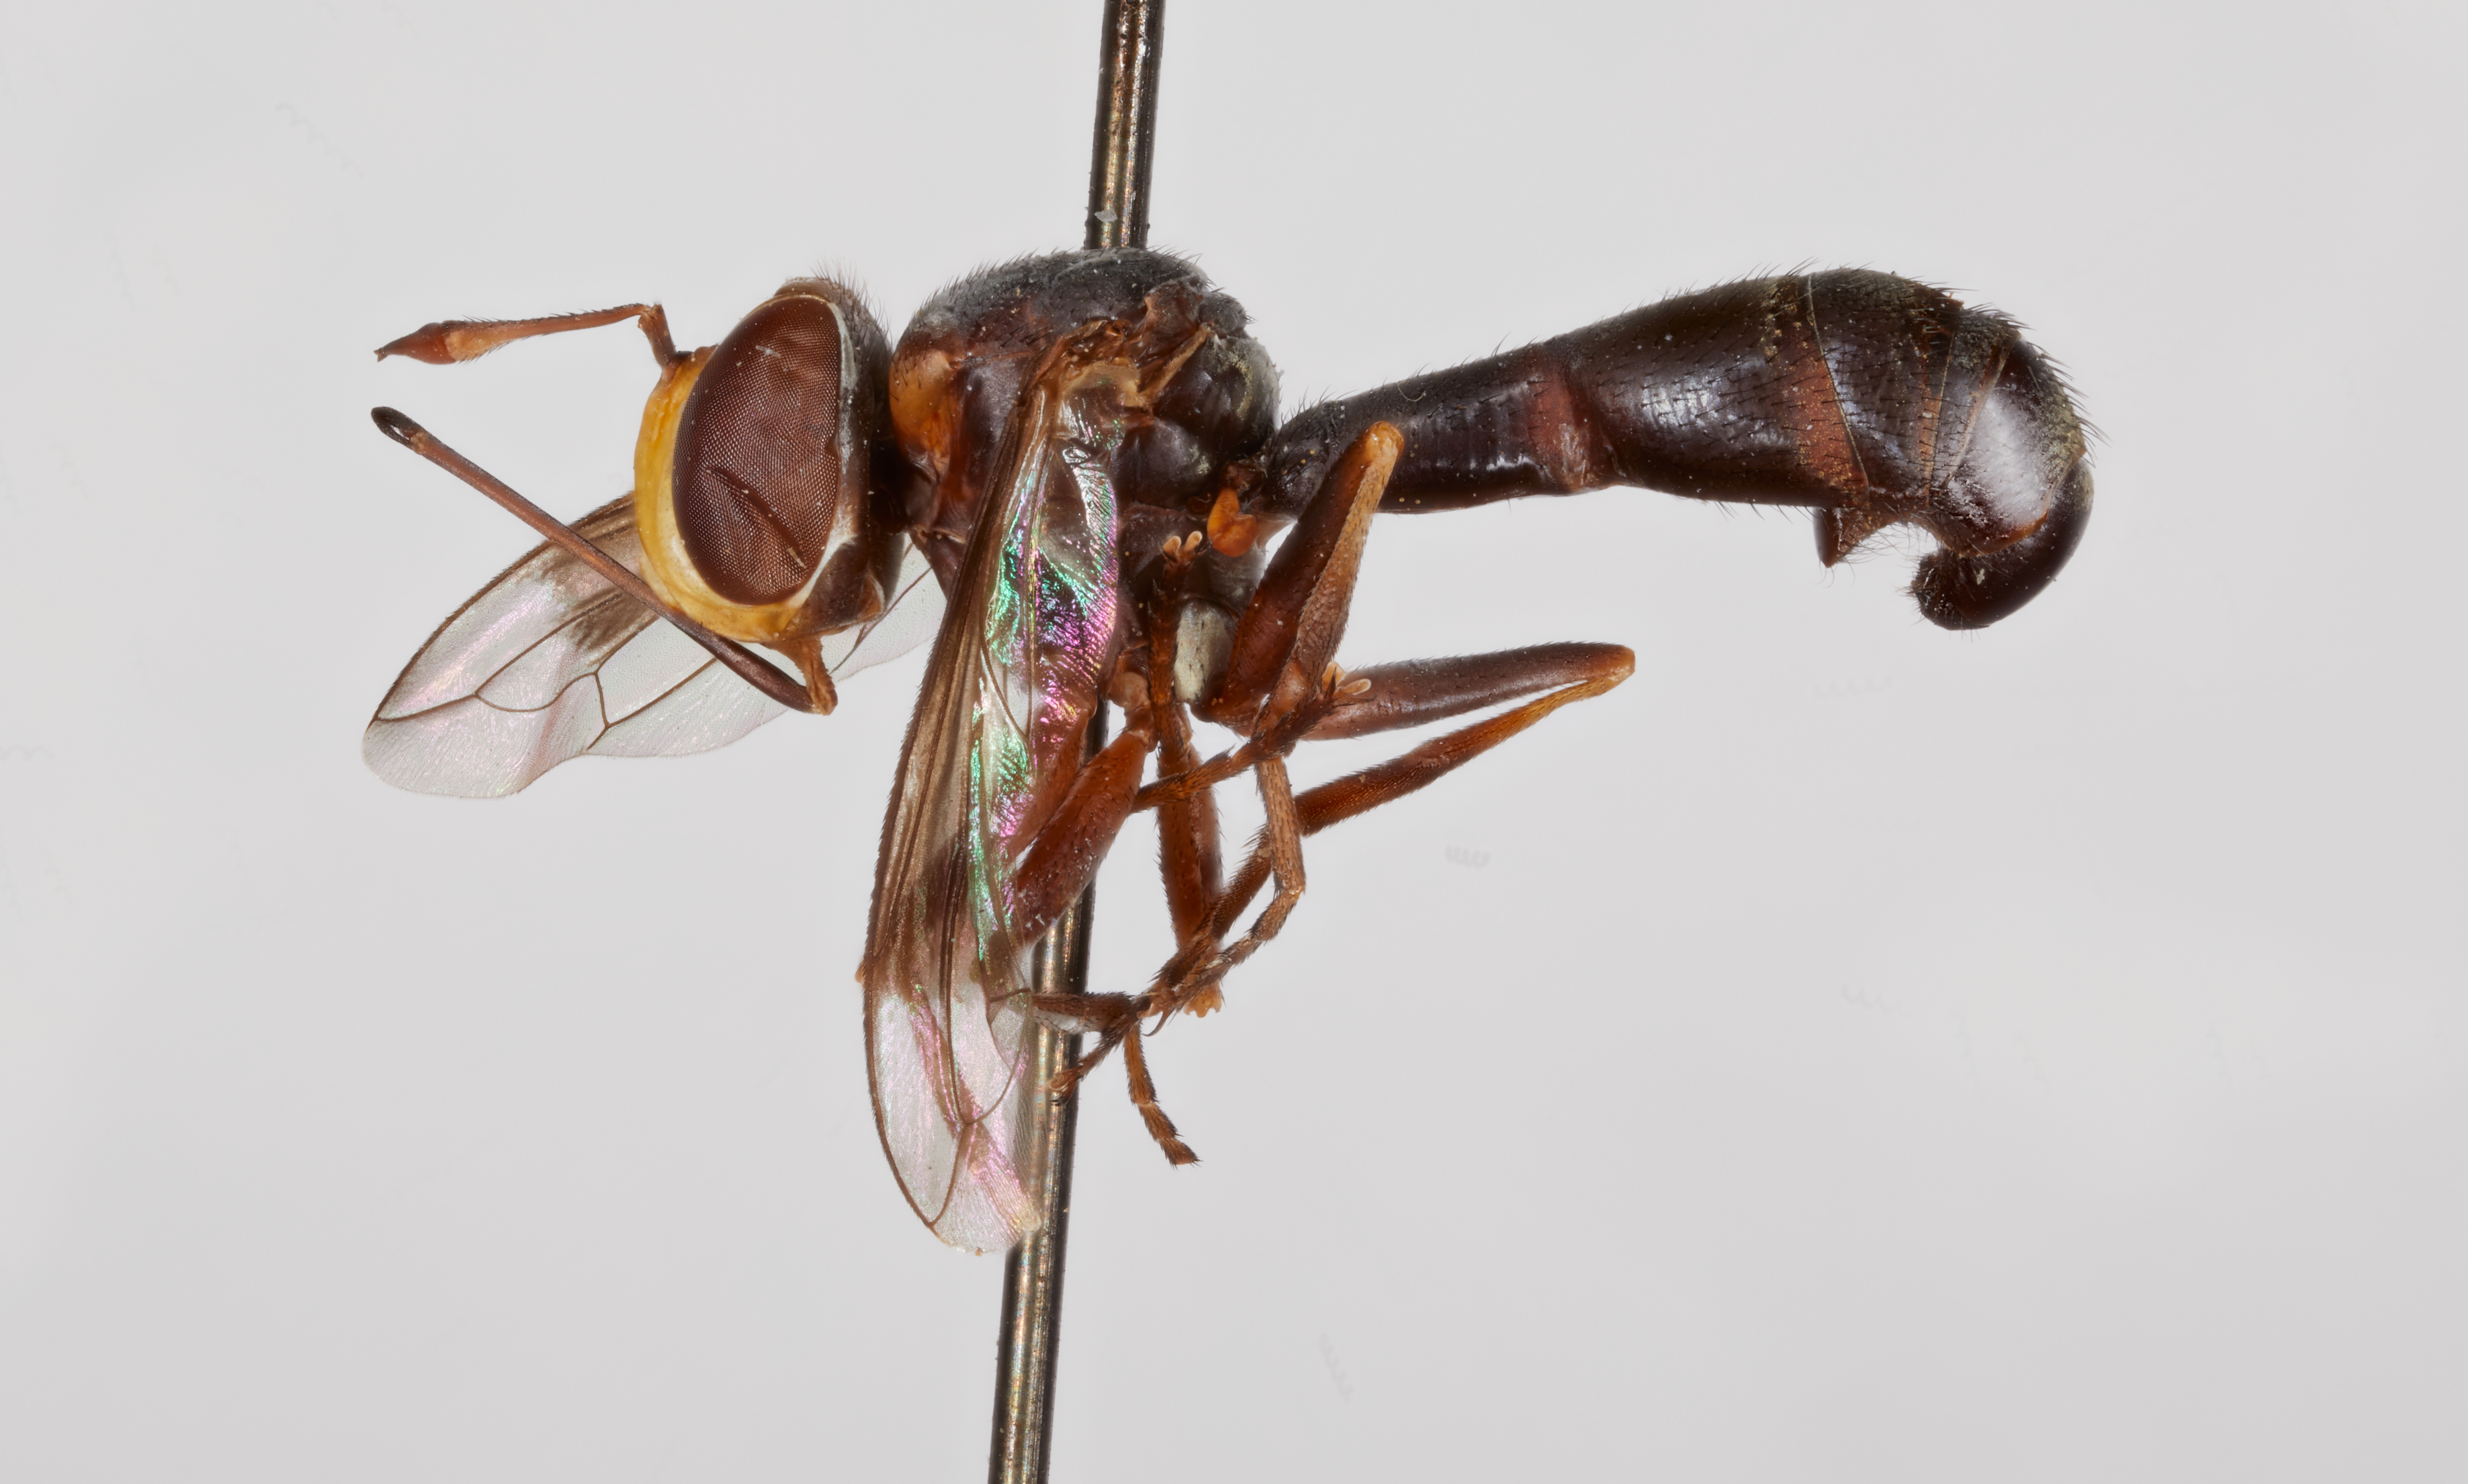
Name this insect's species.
Physocephala melana
